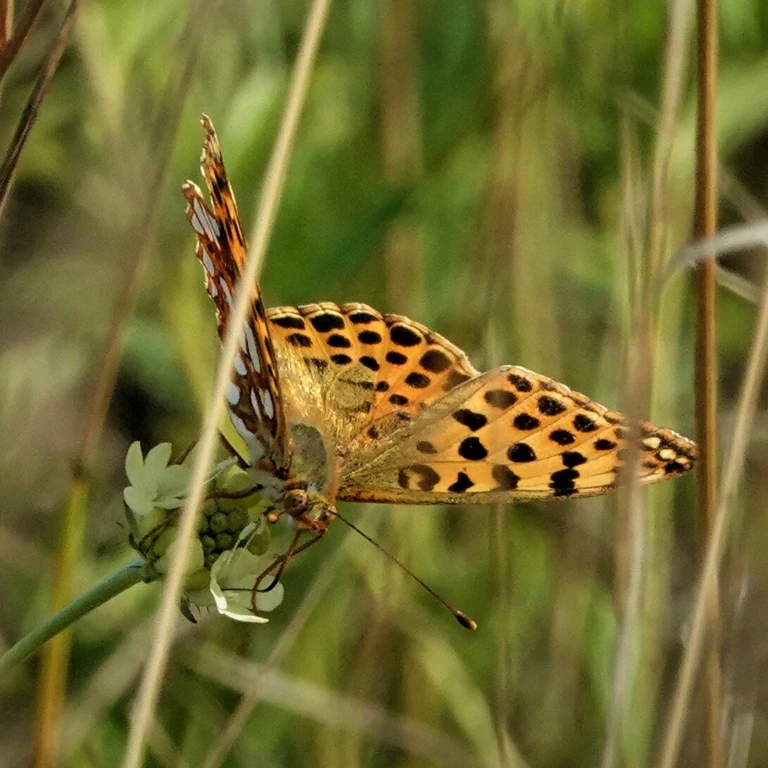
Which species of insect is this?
Issoria lathonia
